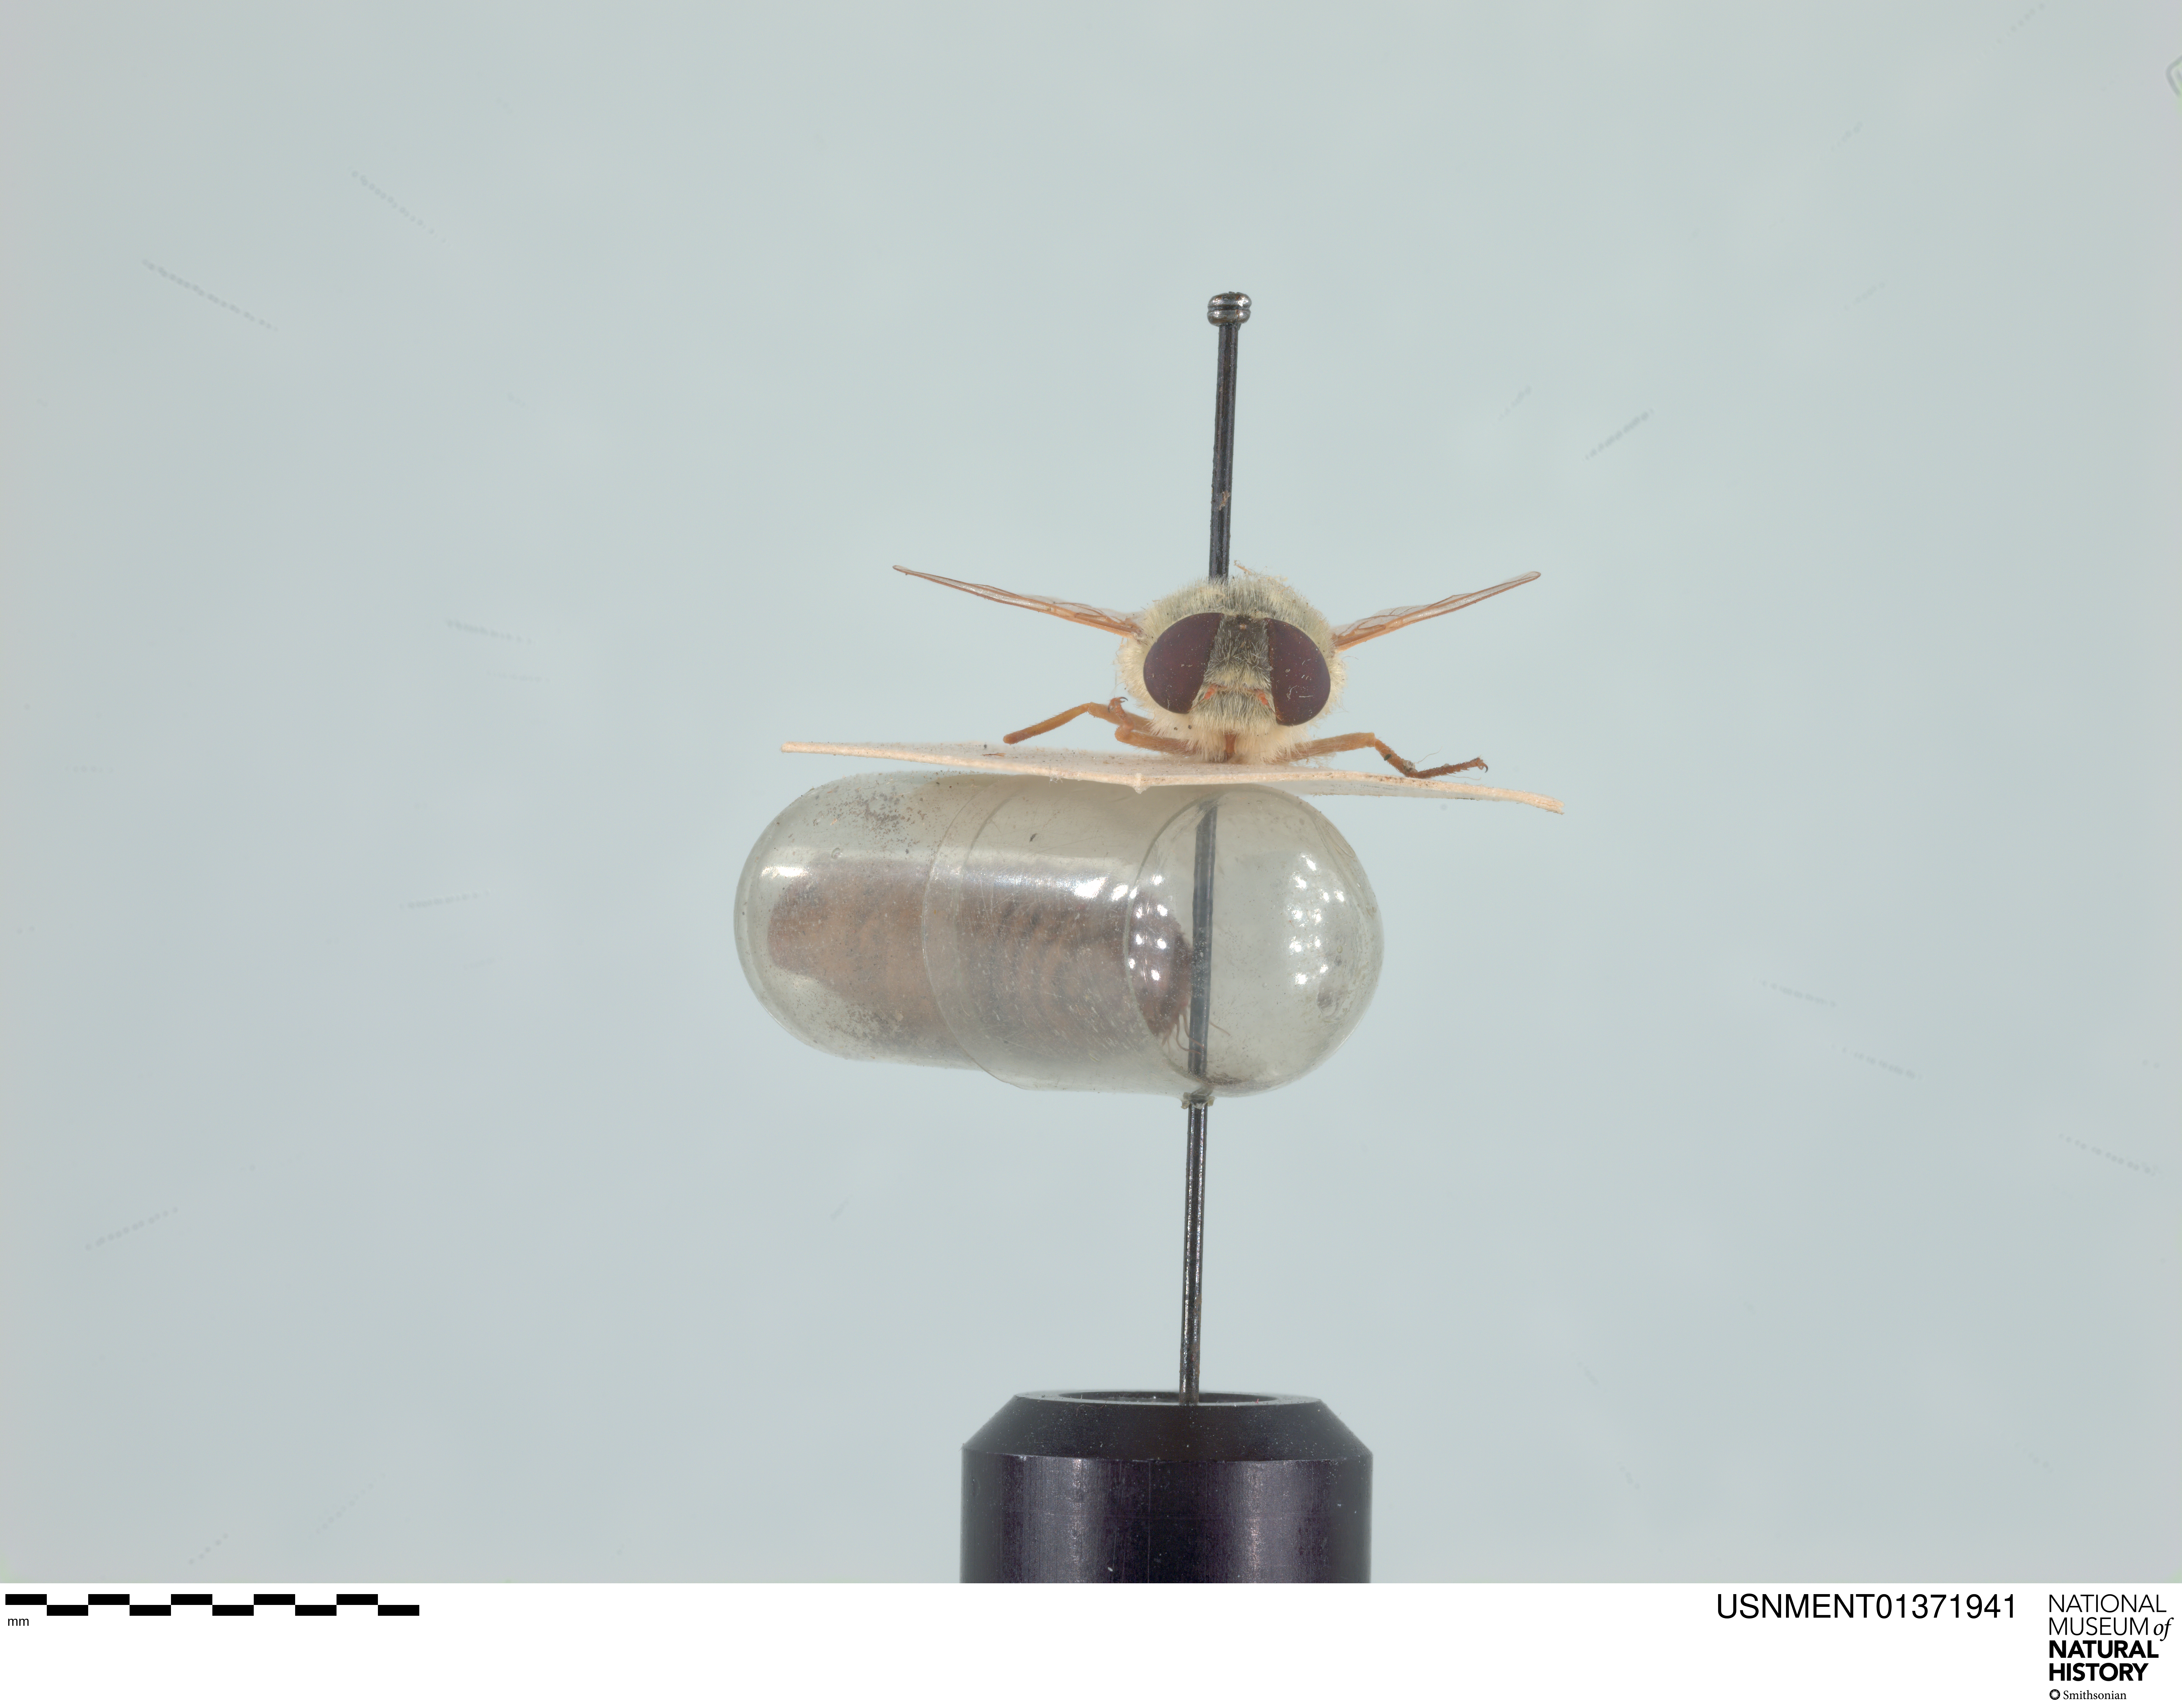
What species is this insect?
Neorhynchocephalus sackenii
